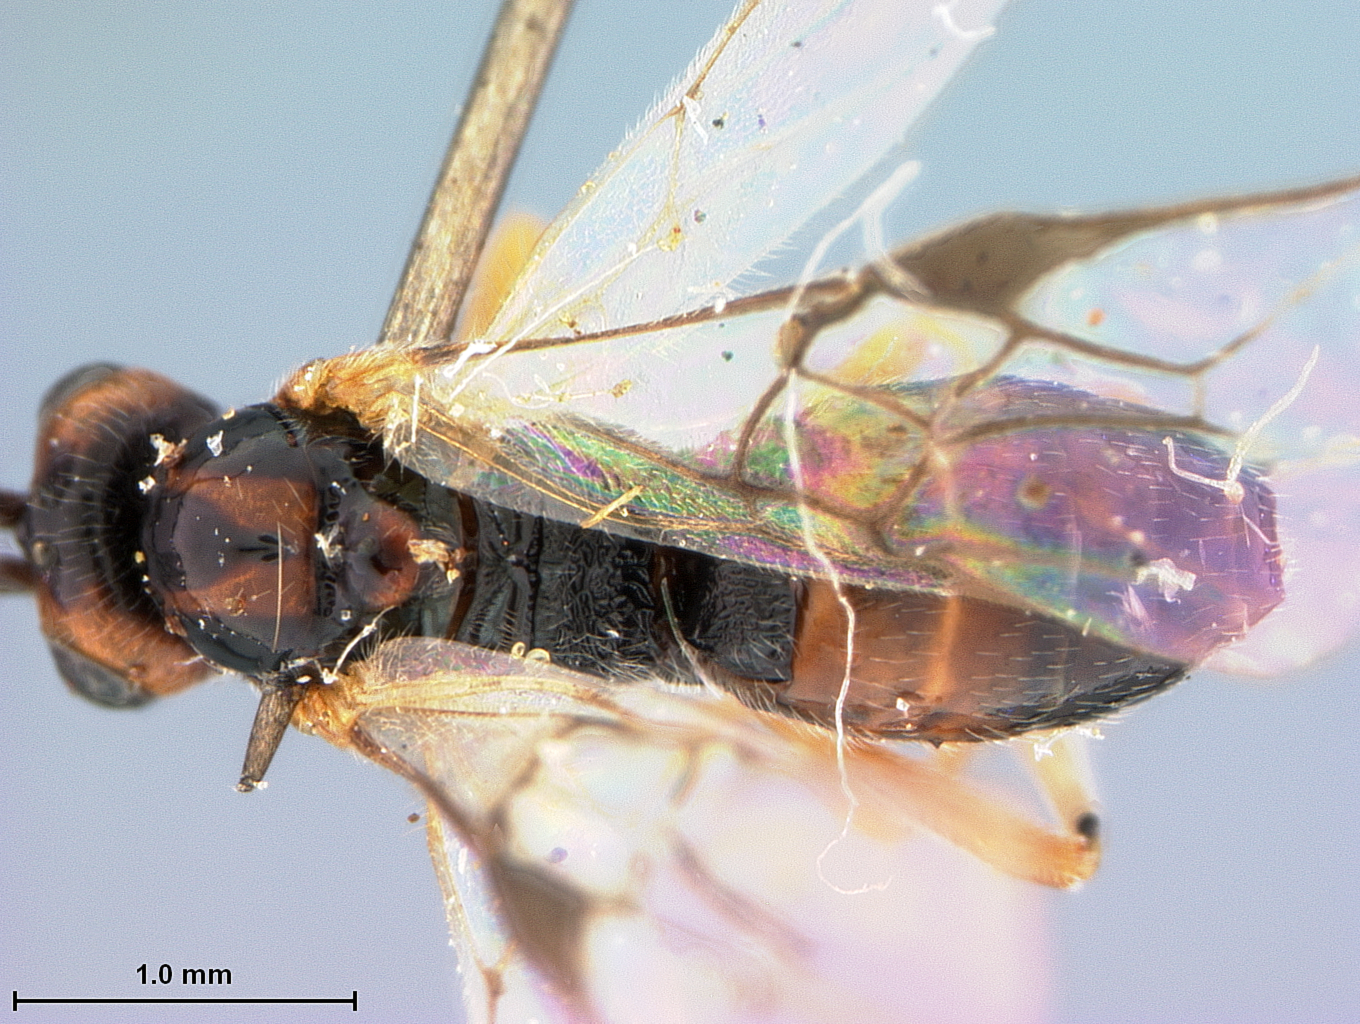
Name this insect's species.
Opius middlekauffi
